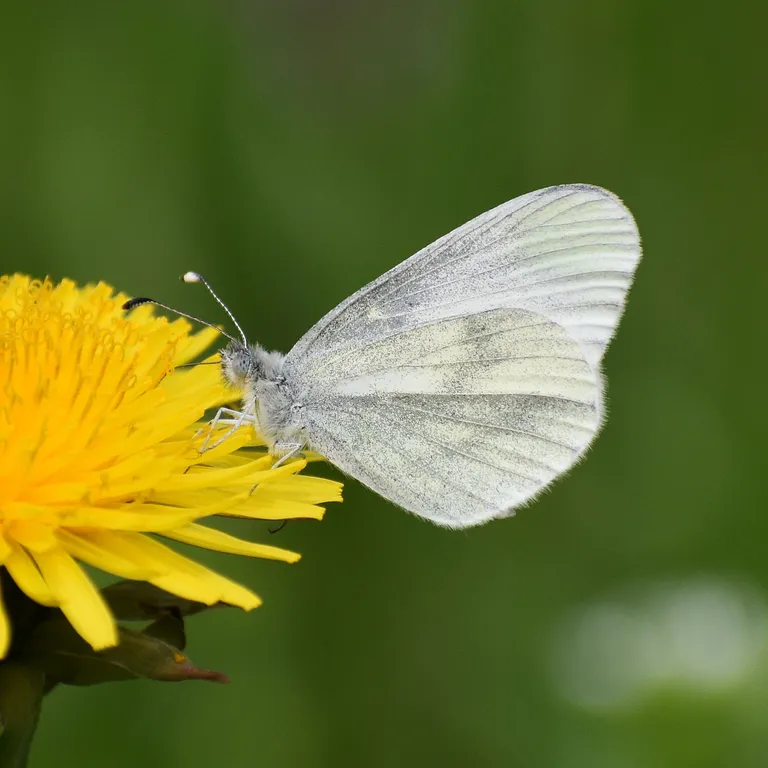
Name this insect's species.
Leptidea sinapis/juvernica
